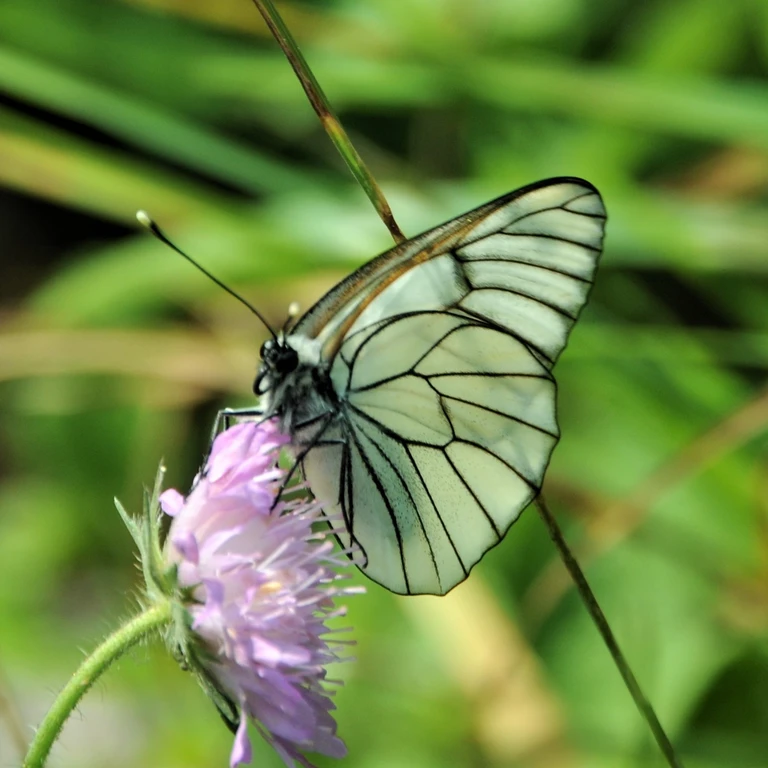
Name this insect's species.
Aporia crataegi
